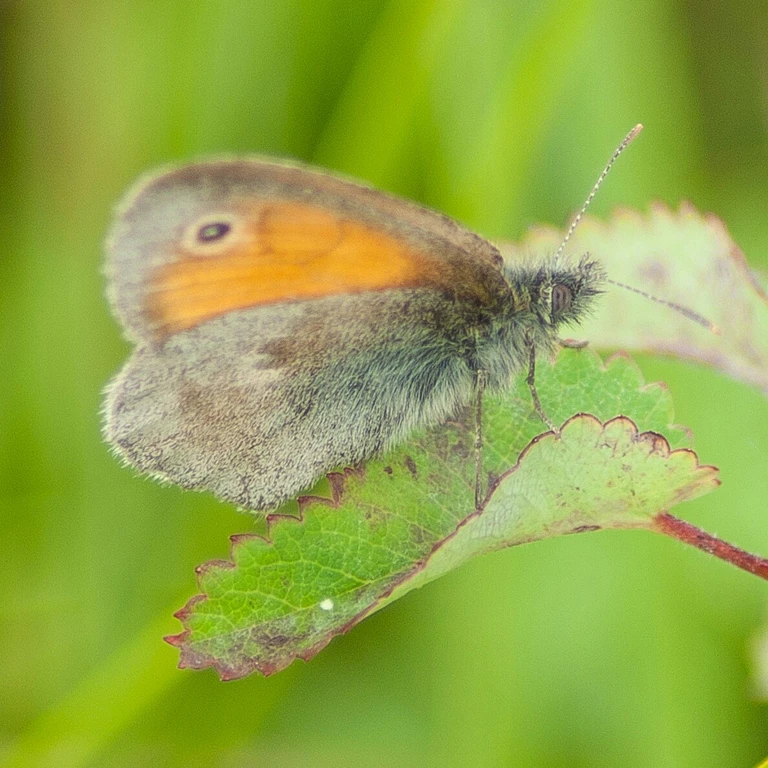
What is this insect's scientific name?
Coenonympha pamphilus
